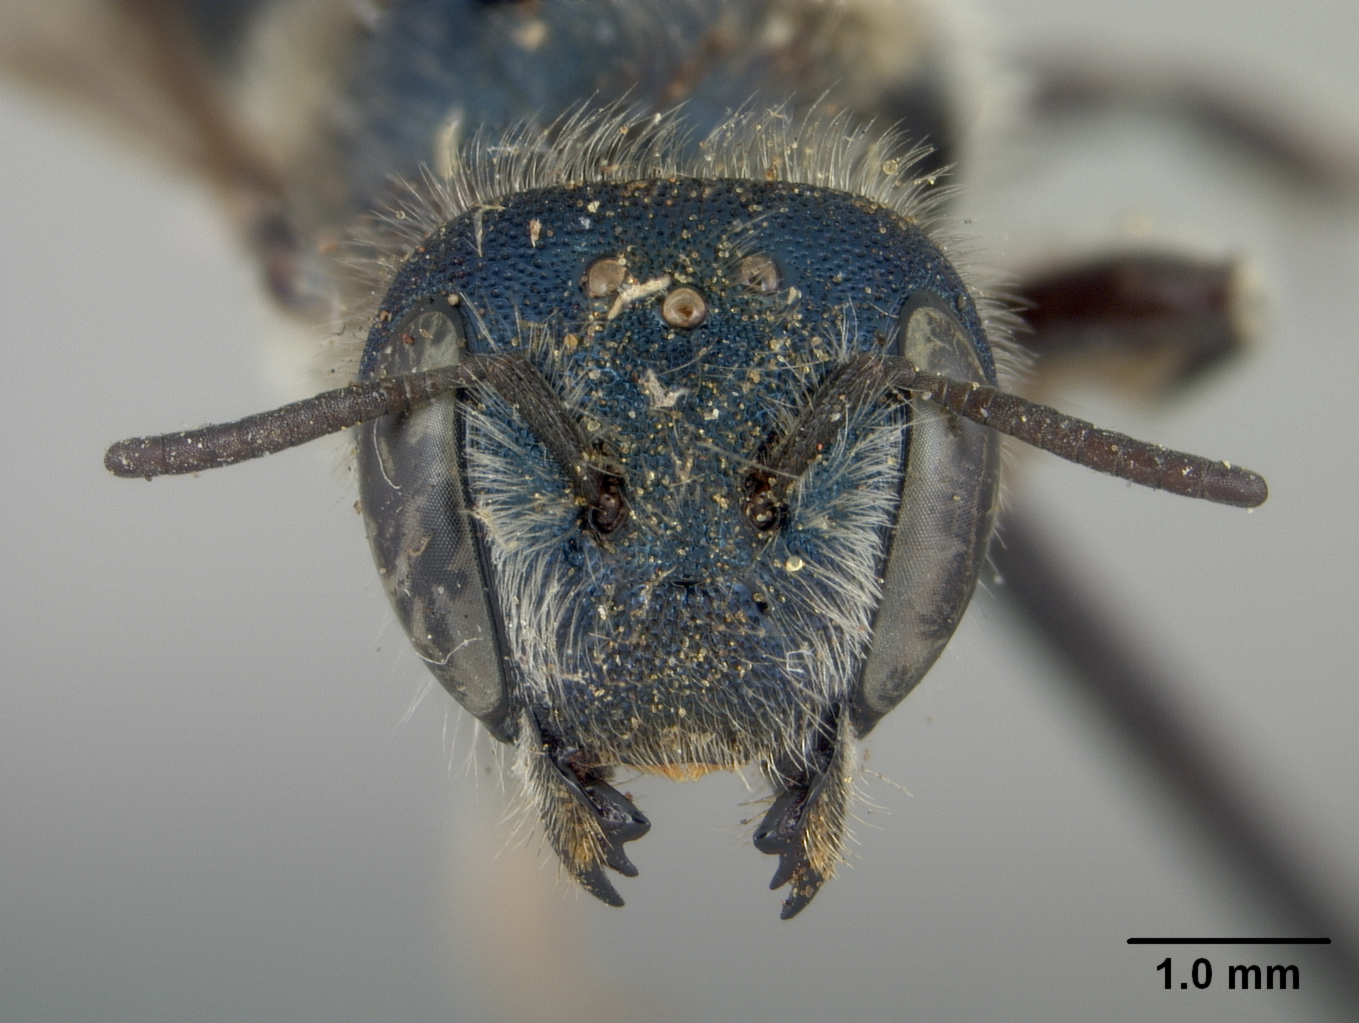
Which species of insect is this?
Osmia albohirta
